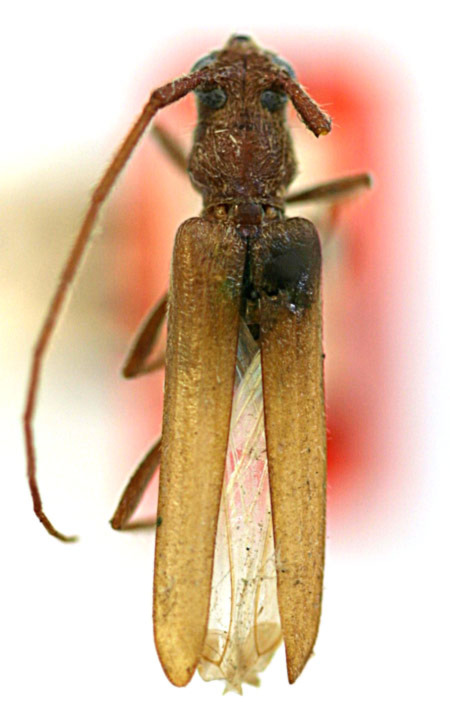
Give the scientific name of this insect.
Oeme rigida (also Oeme incertula)
